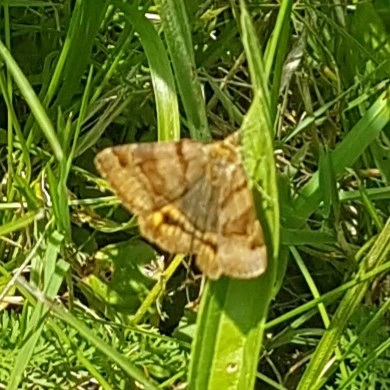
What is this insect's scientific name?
Euclidia glyphica
